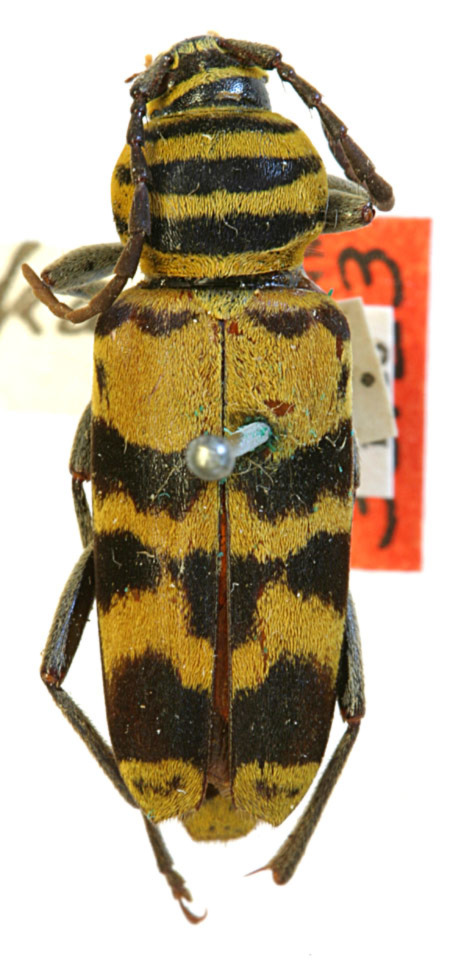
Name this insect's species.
Cyllene chara
